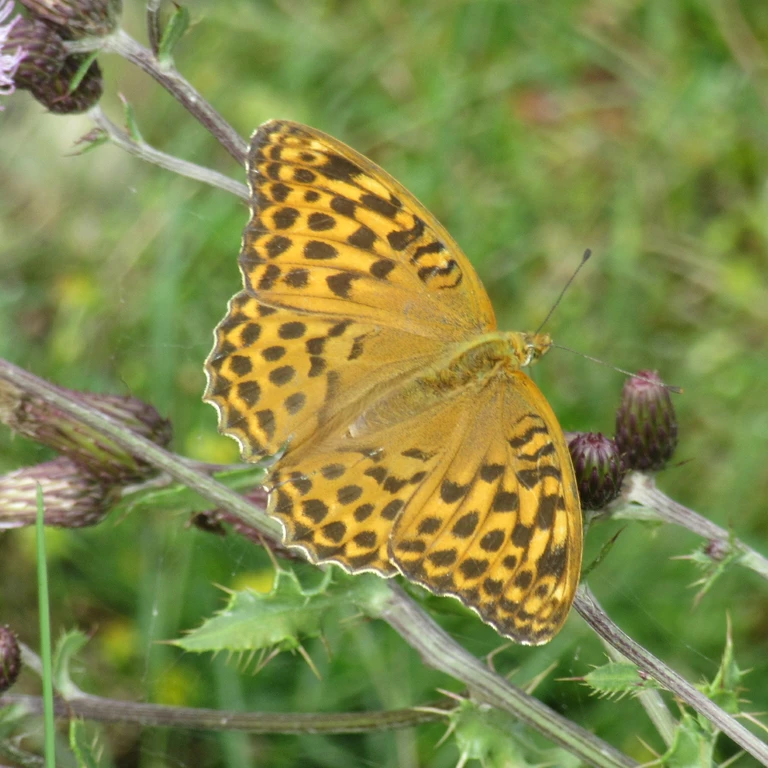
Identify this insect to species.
Argynnis paphia
